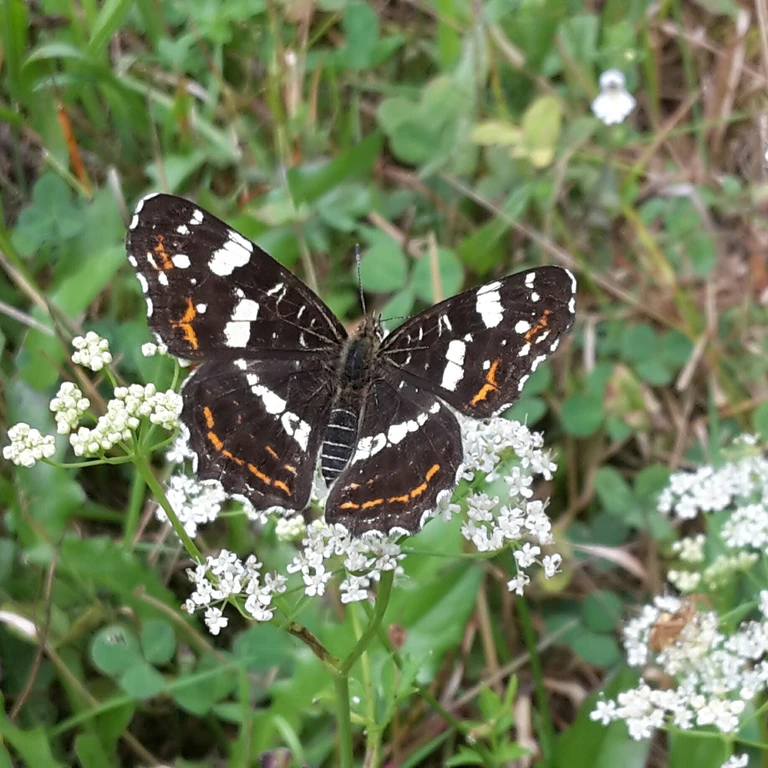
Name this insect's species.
Araschnia levana
